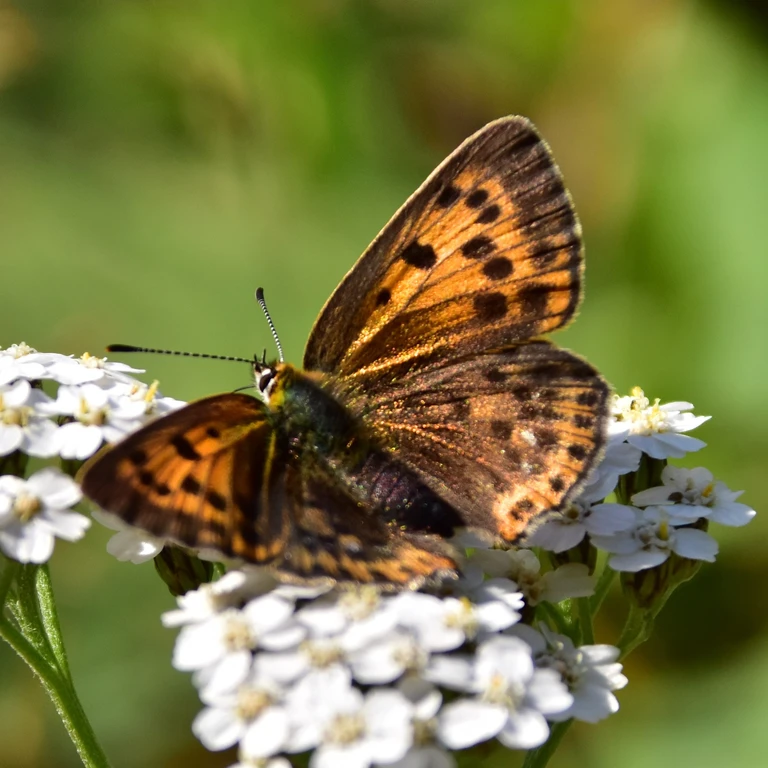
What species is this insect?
Lycaena virgaureae
